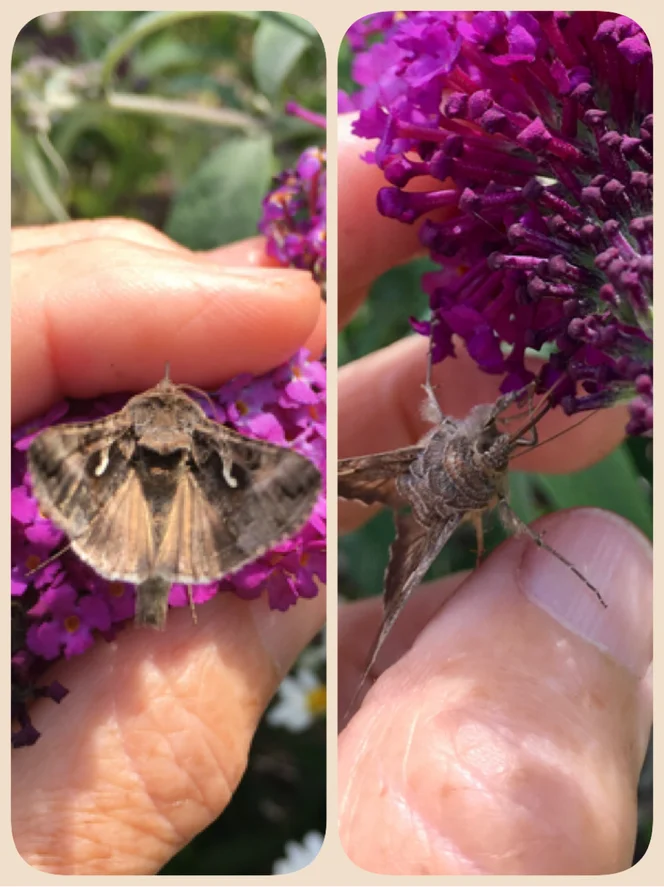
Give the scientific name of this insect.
Autographa gamma
